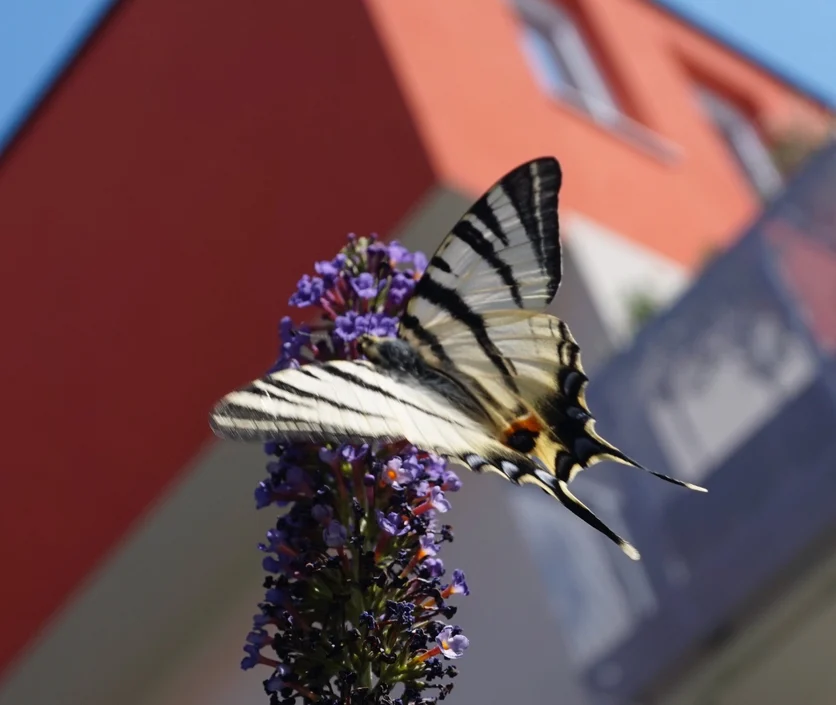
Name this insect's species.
Iphiclides podalirius
